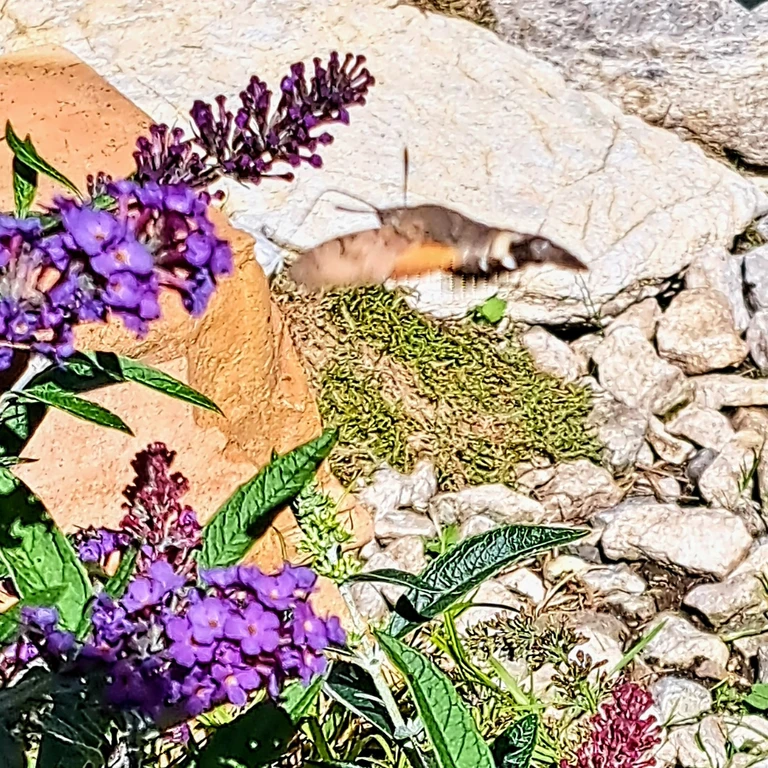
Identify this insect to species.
Macroglossum stellatarum
